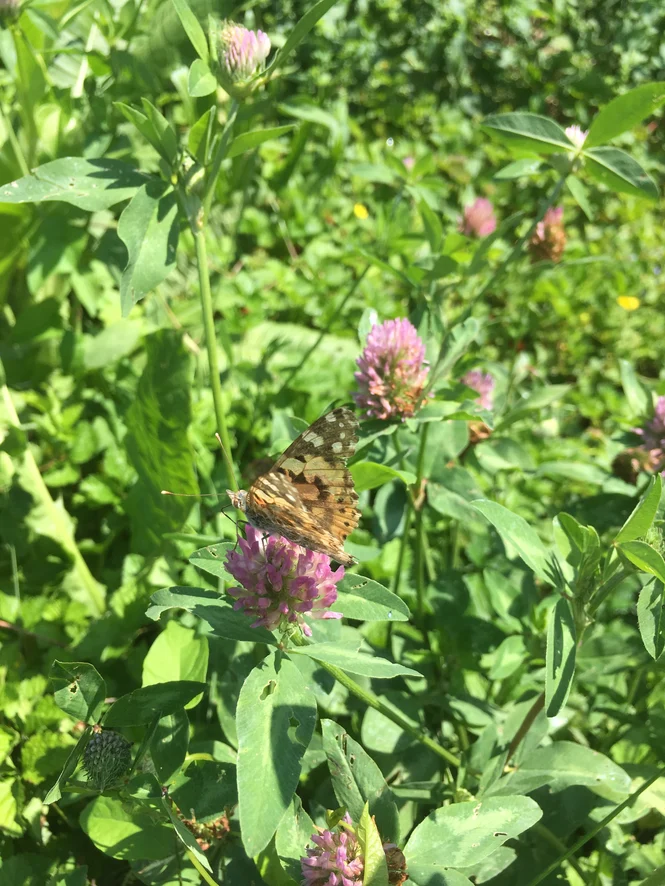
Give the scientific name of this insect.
Vanessa cardui
